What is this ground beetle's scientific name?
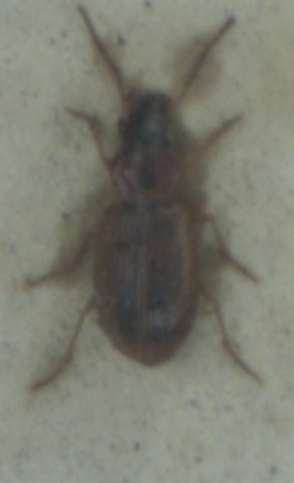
Dicheirotrichus placidus
